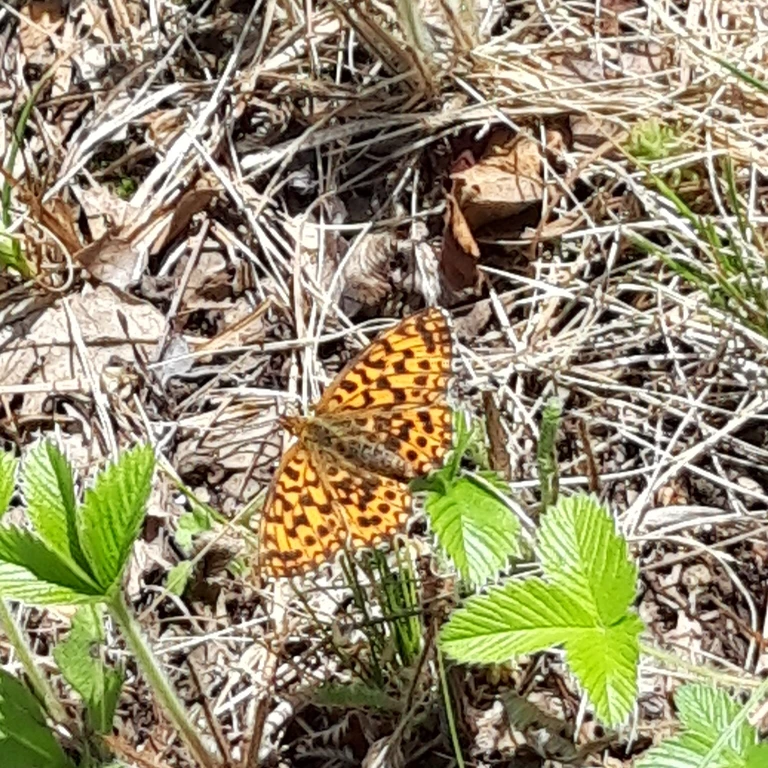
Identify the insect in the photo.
Boloria dia
